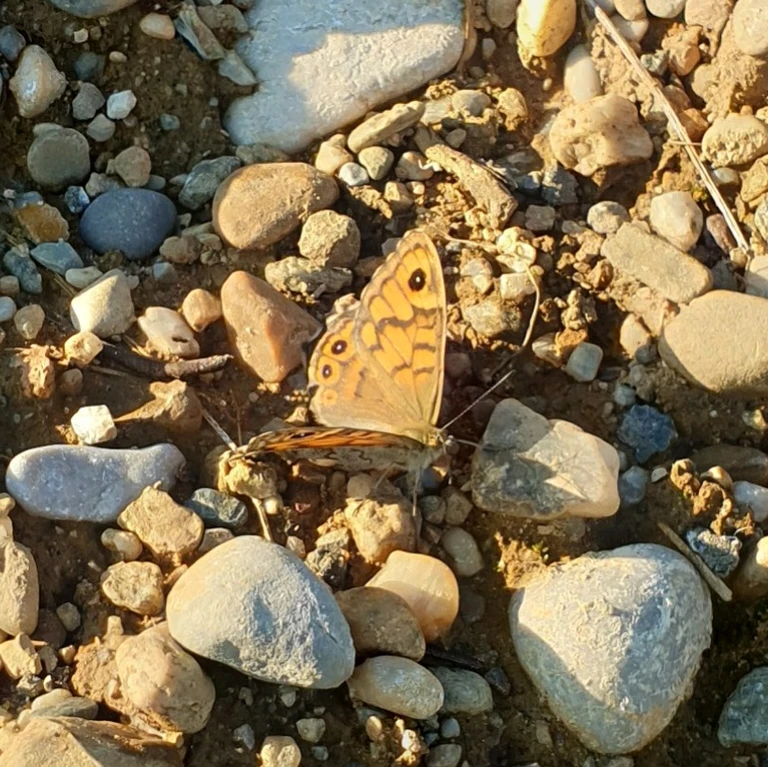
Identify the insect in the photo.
Lasiommata megera (also Pararge megera)
